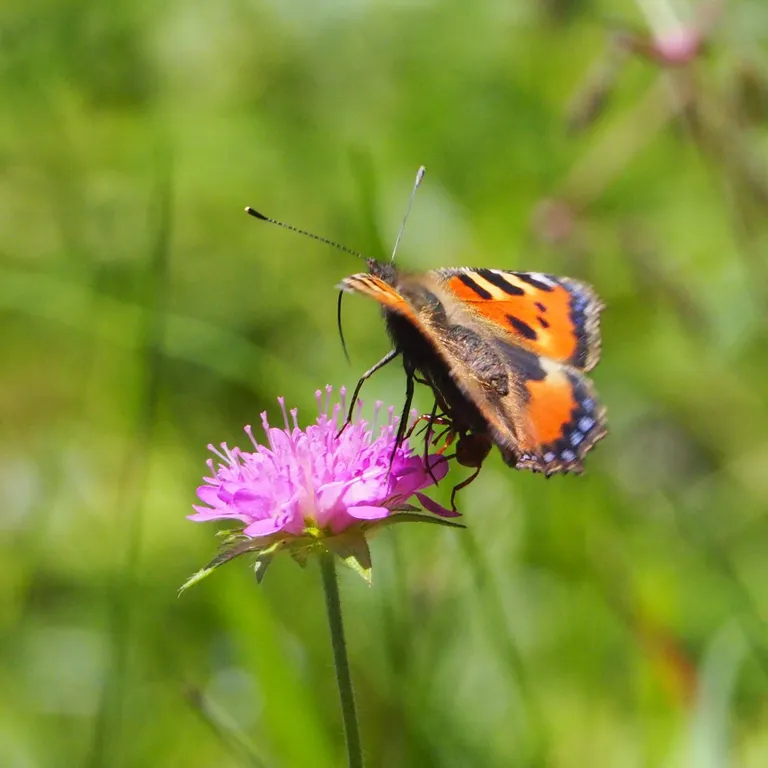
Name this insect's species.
Aglais urticae
